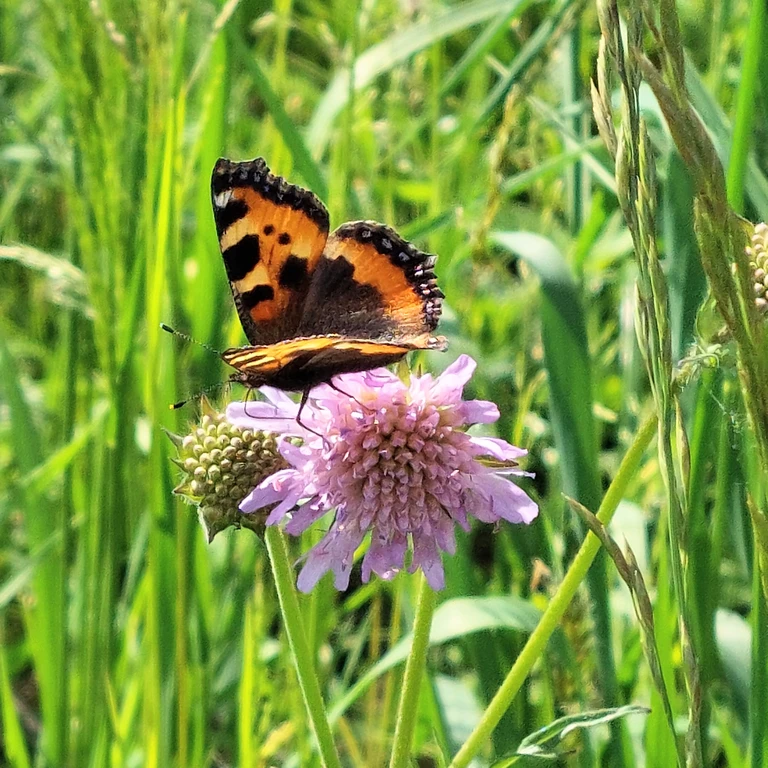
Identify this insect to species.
Aglais urticae
